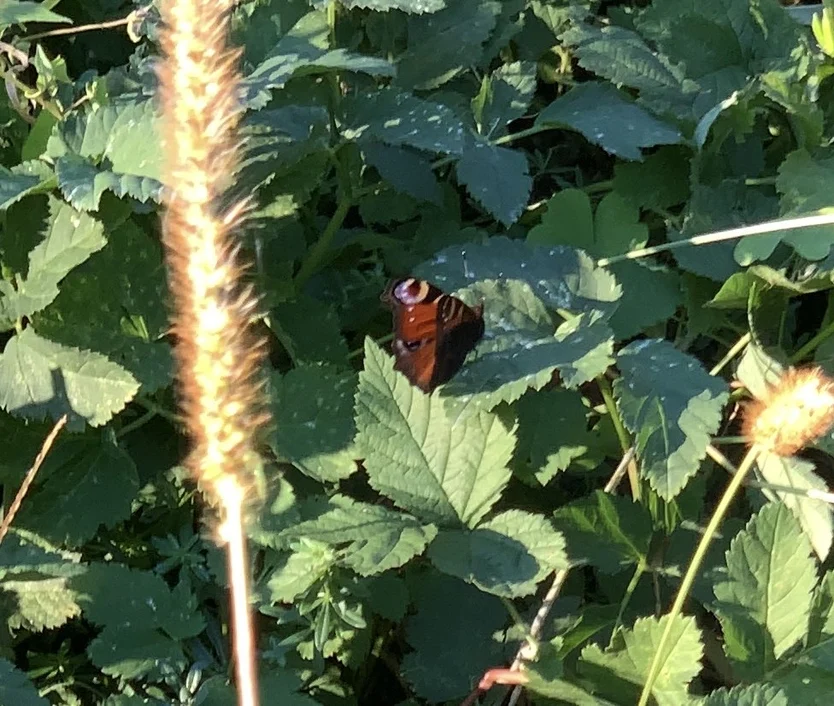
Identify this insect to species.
Aglais io
